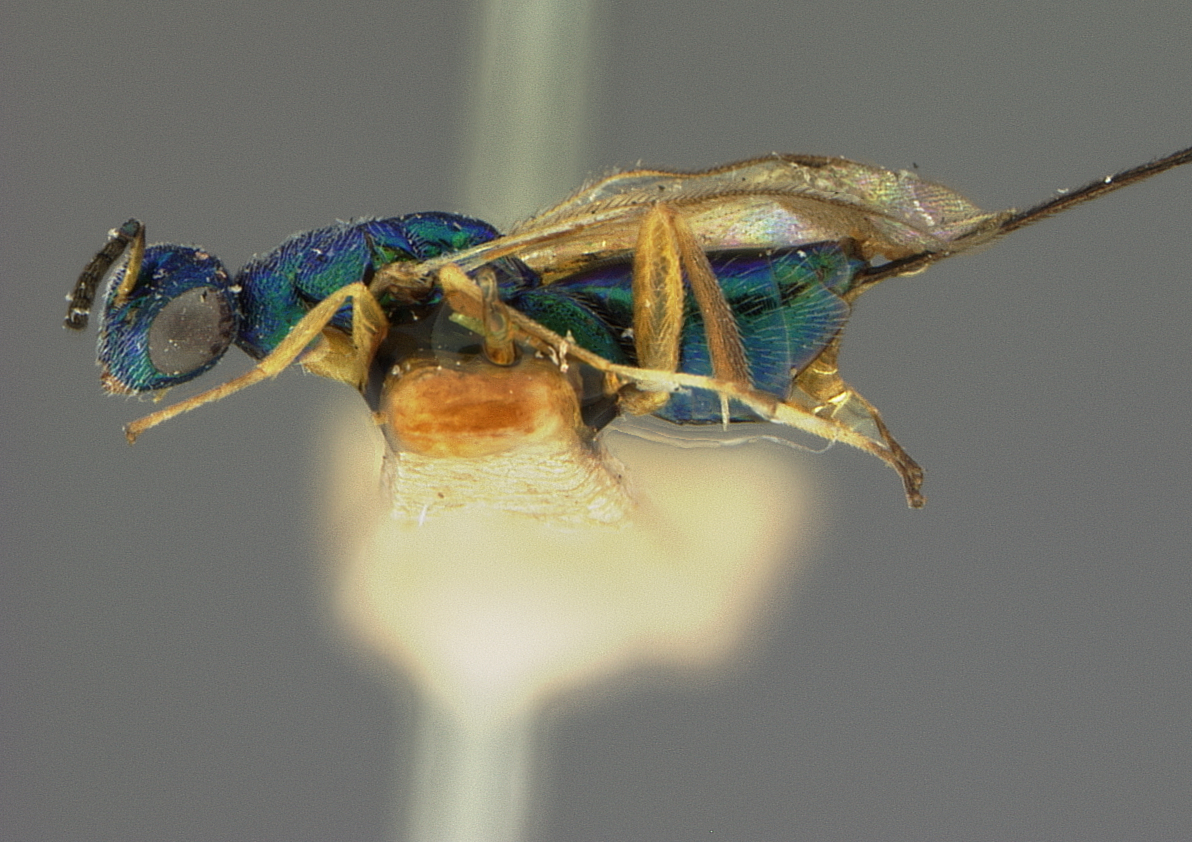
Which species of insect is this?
Torymus rudbeckiae
